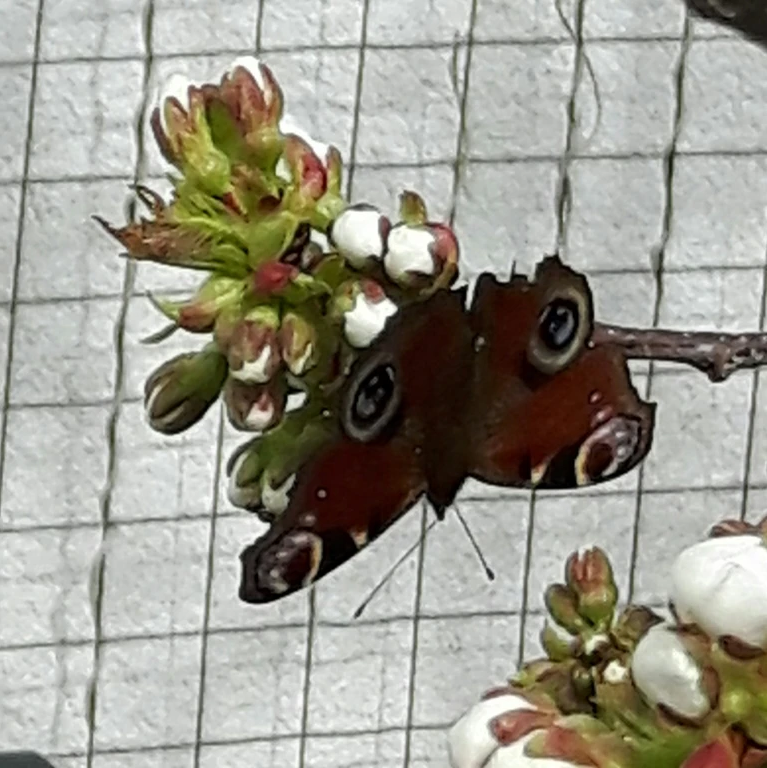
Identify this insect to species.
Aglais io
